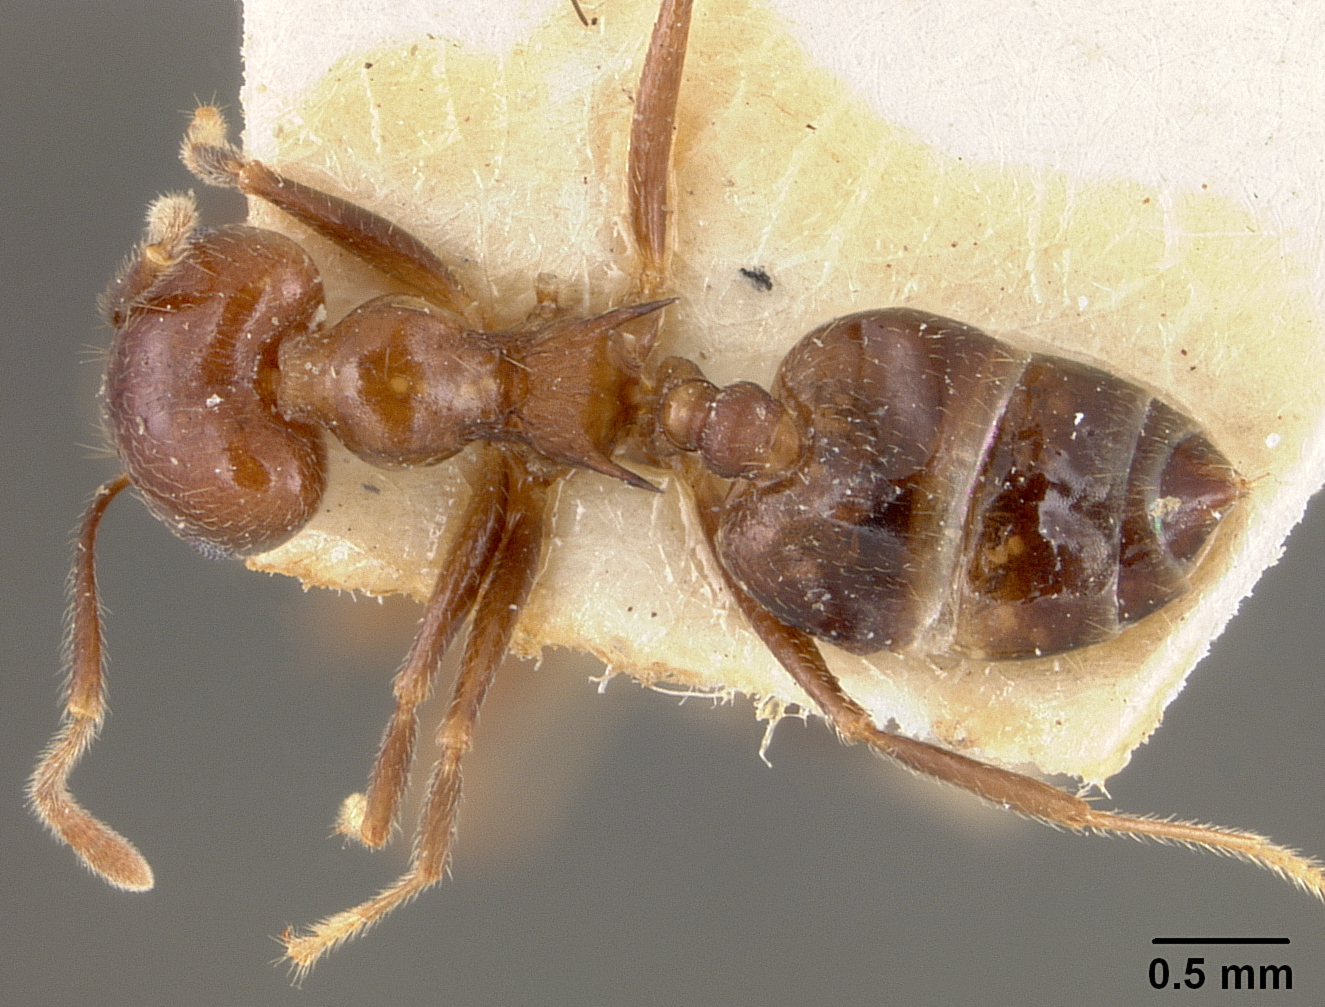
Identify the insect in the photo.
Crematogaster spengeli
